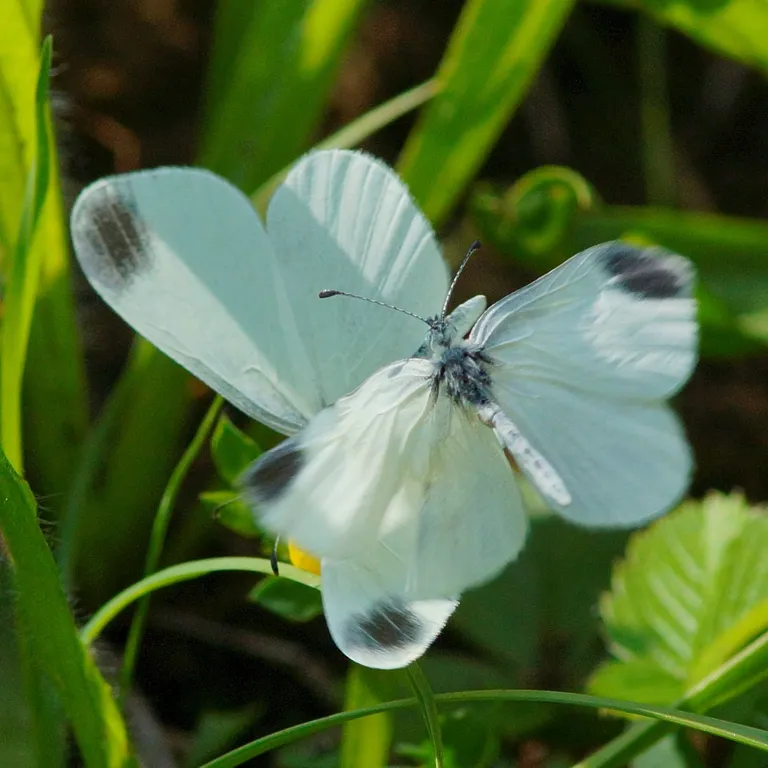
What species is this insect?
Leptidea sinapis/juvernica
